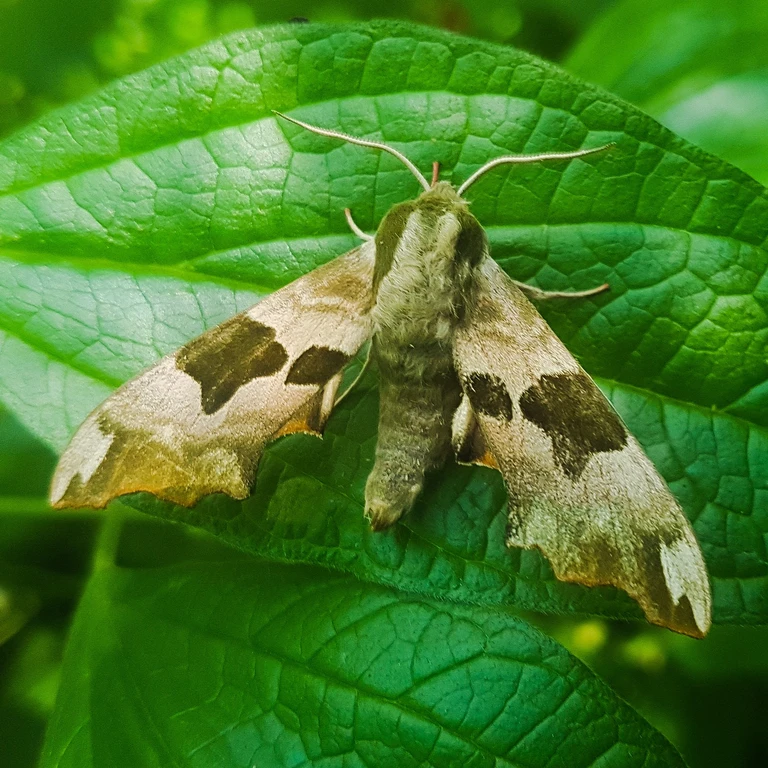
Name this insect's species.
Mimas tiliae
